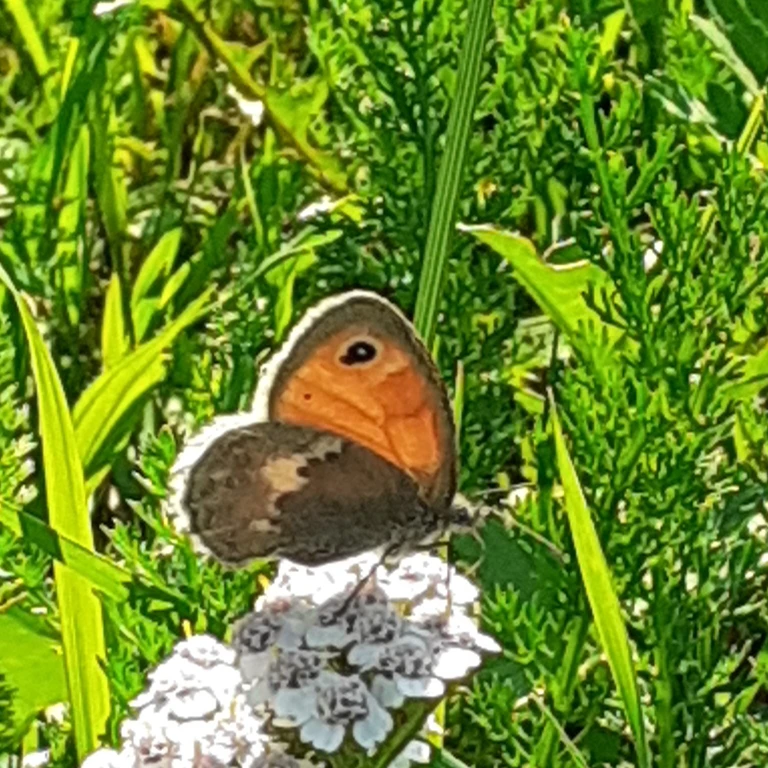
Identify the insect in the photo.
Coenonympha pamphilus
